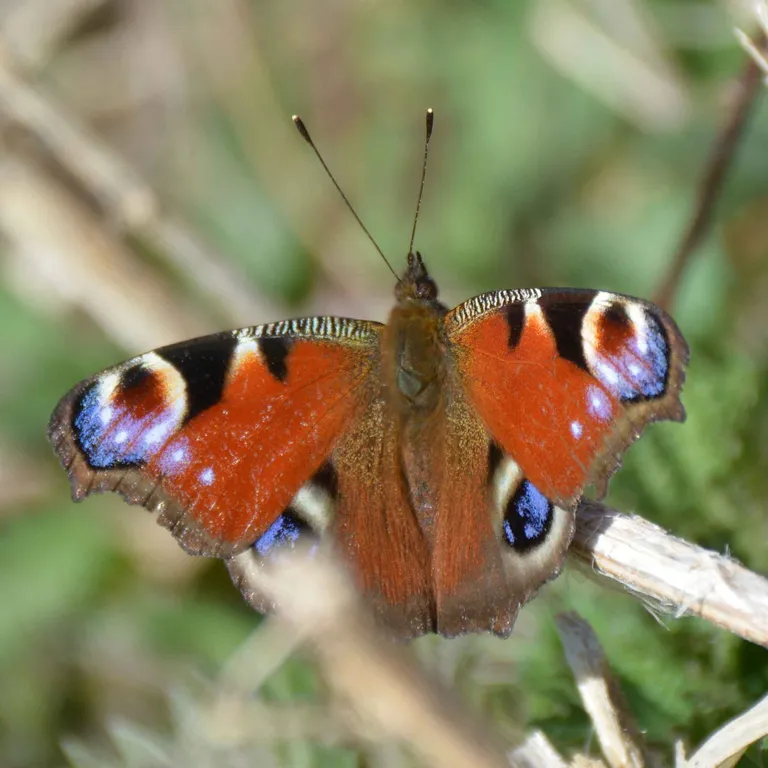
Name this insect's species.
Aglais io
